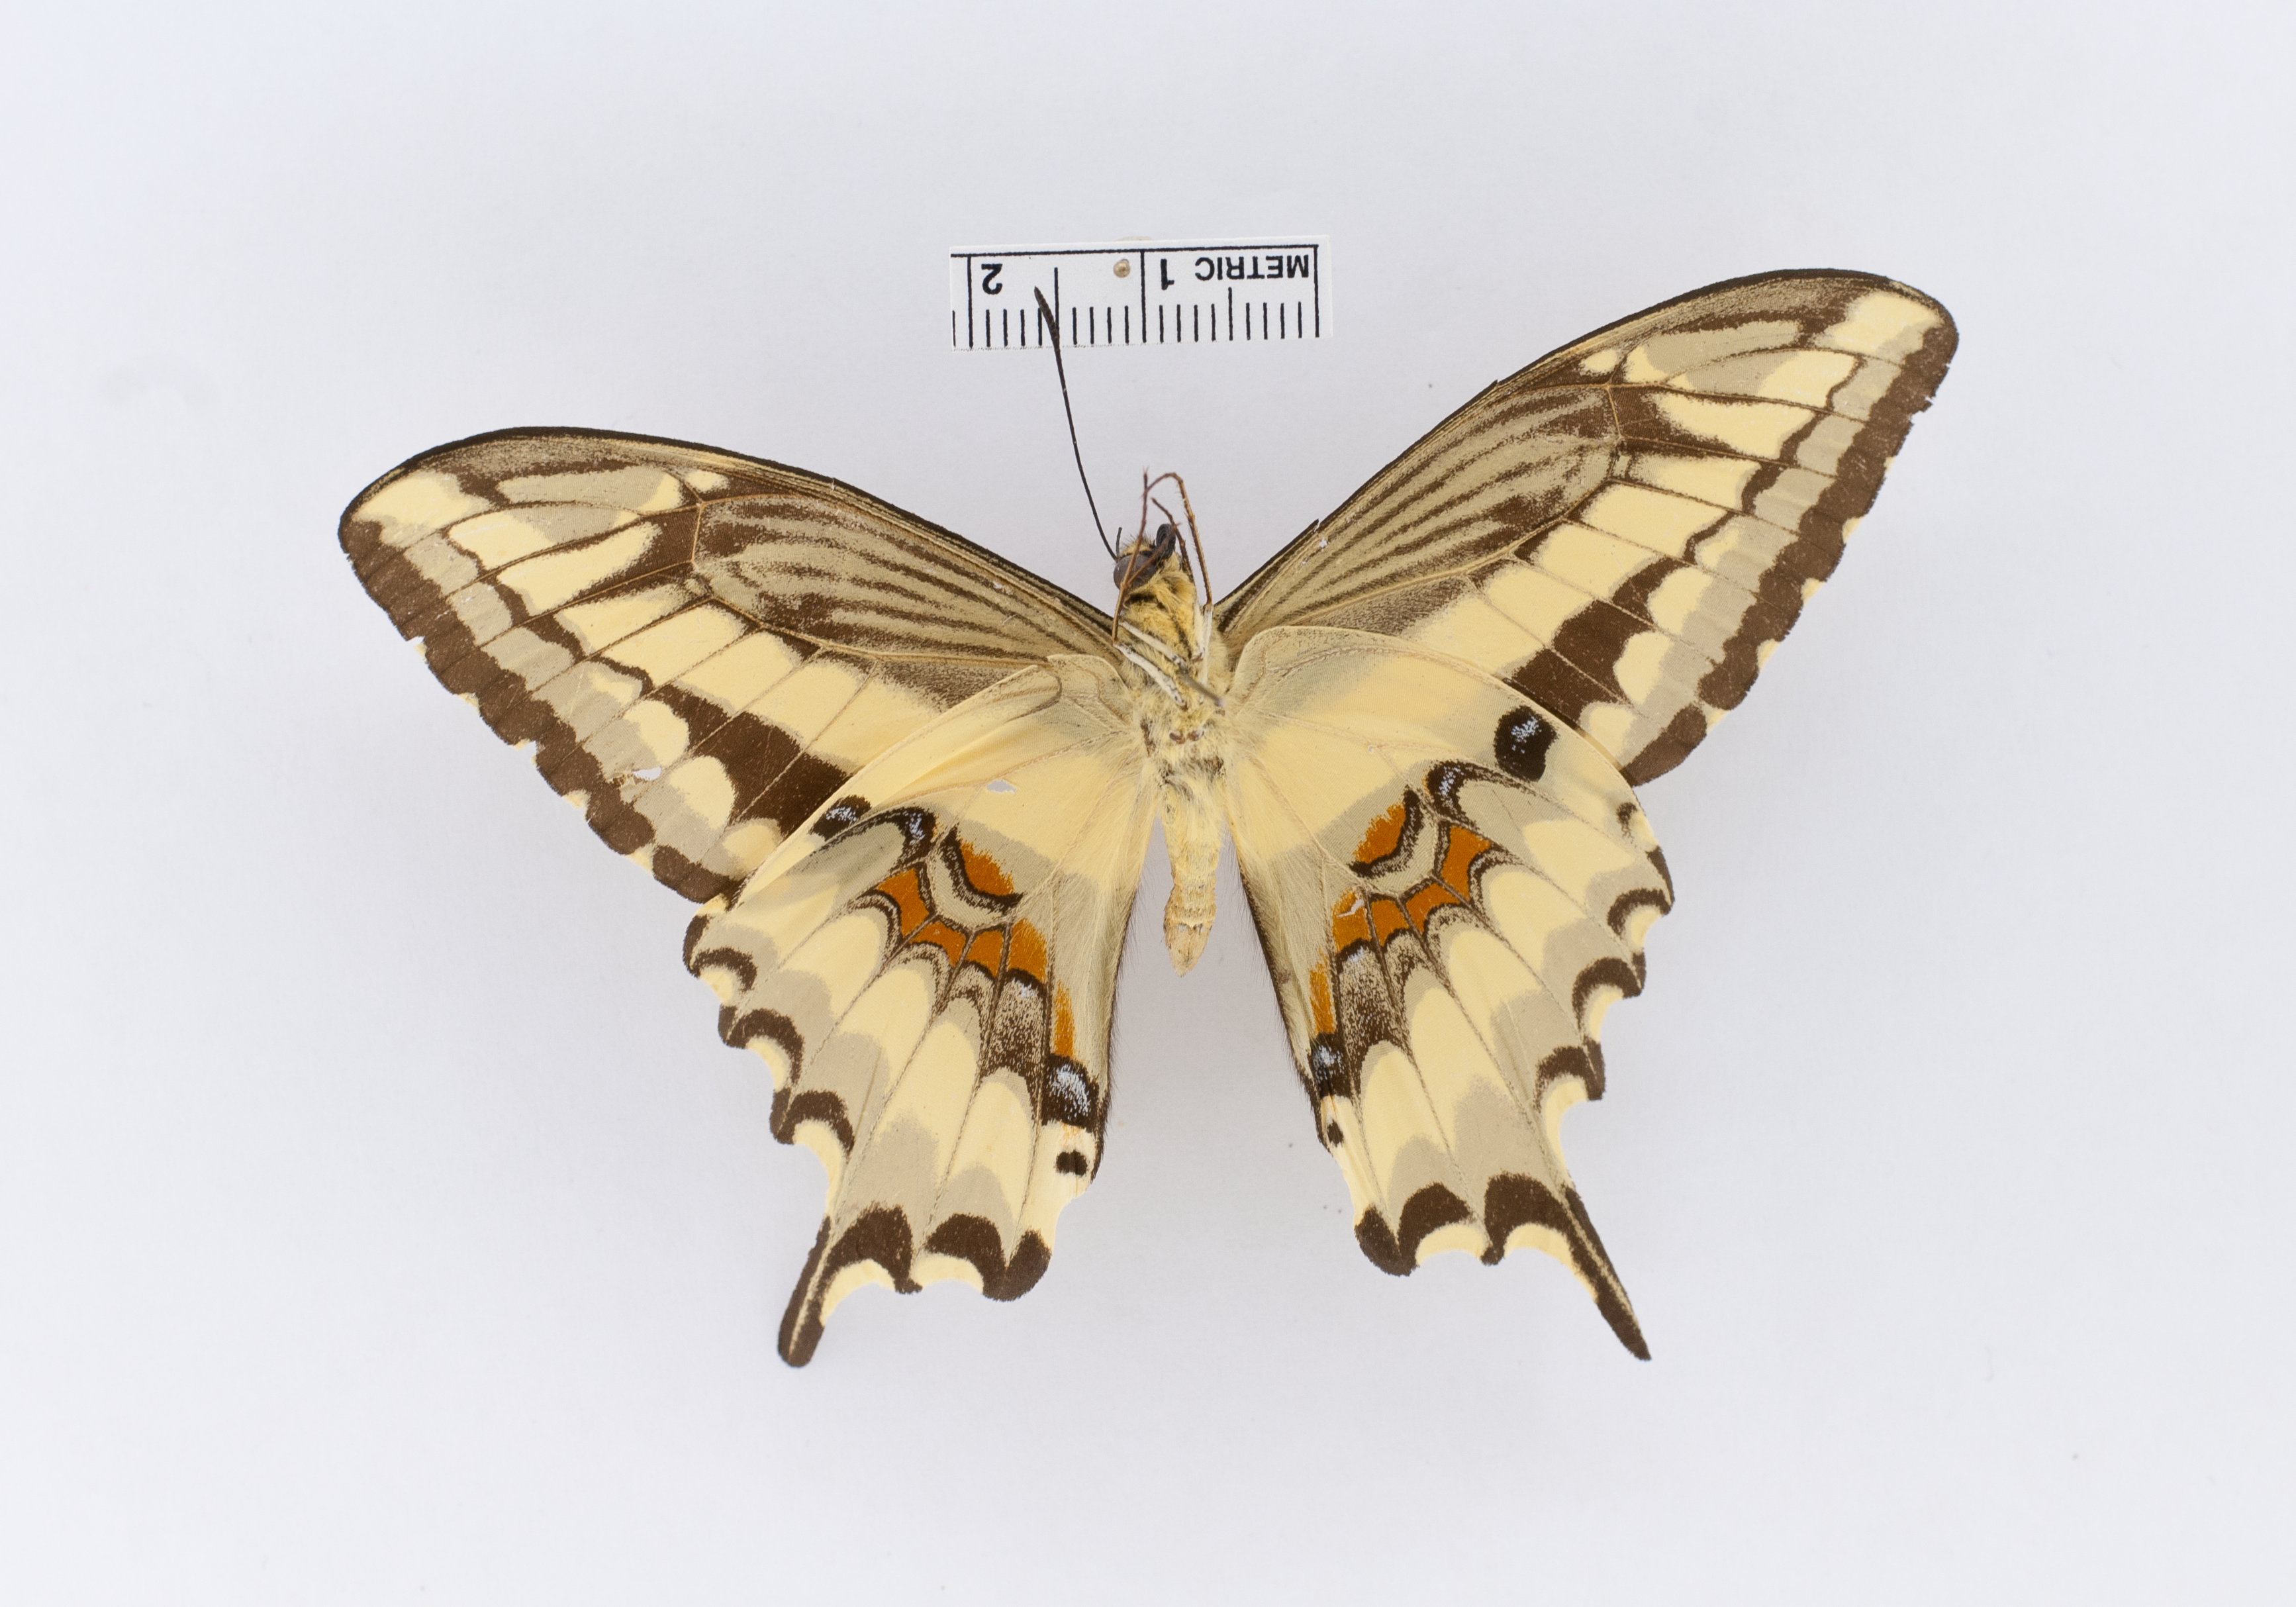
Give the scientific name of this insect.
Papilio paeon
